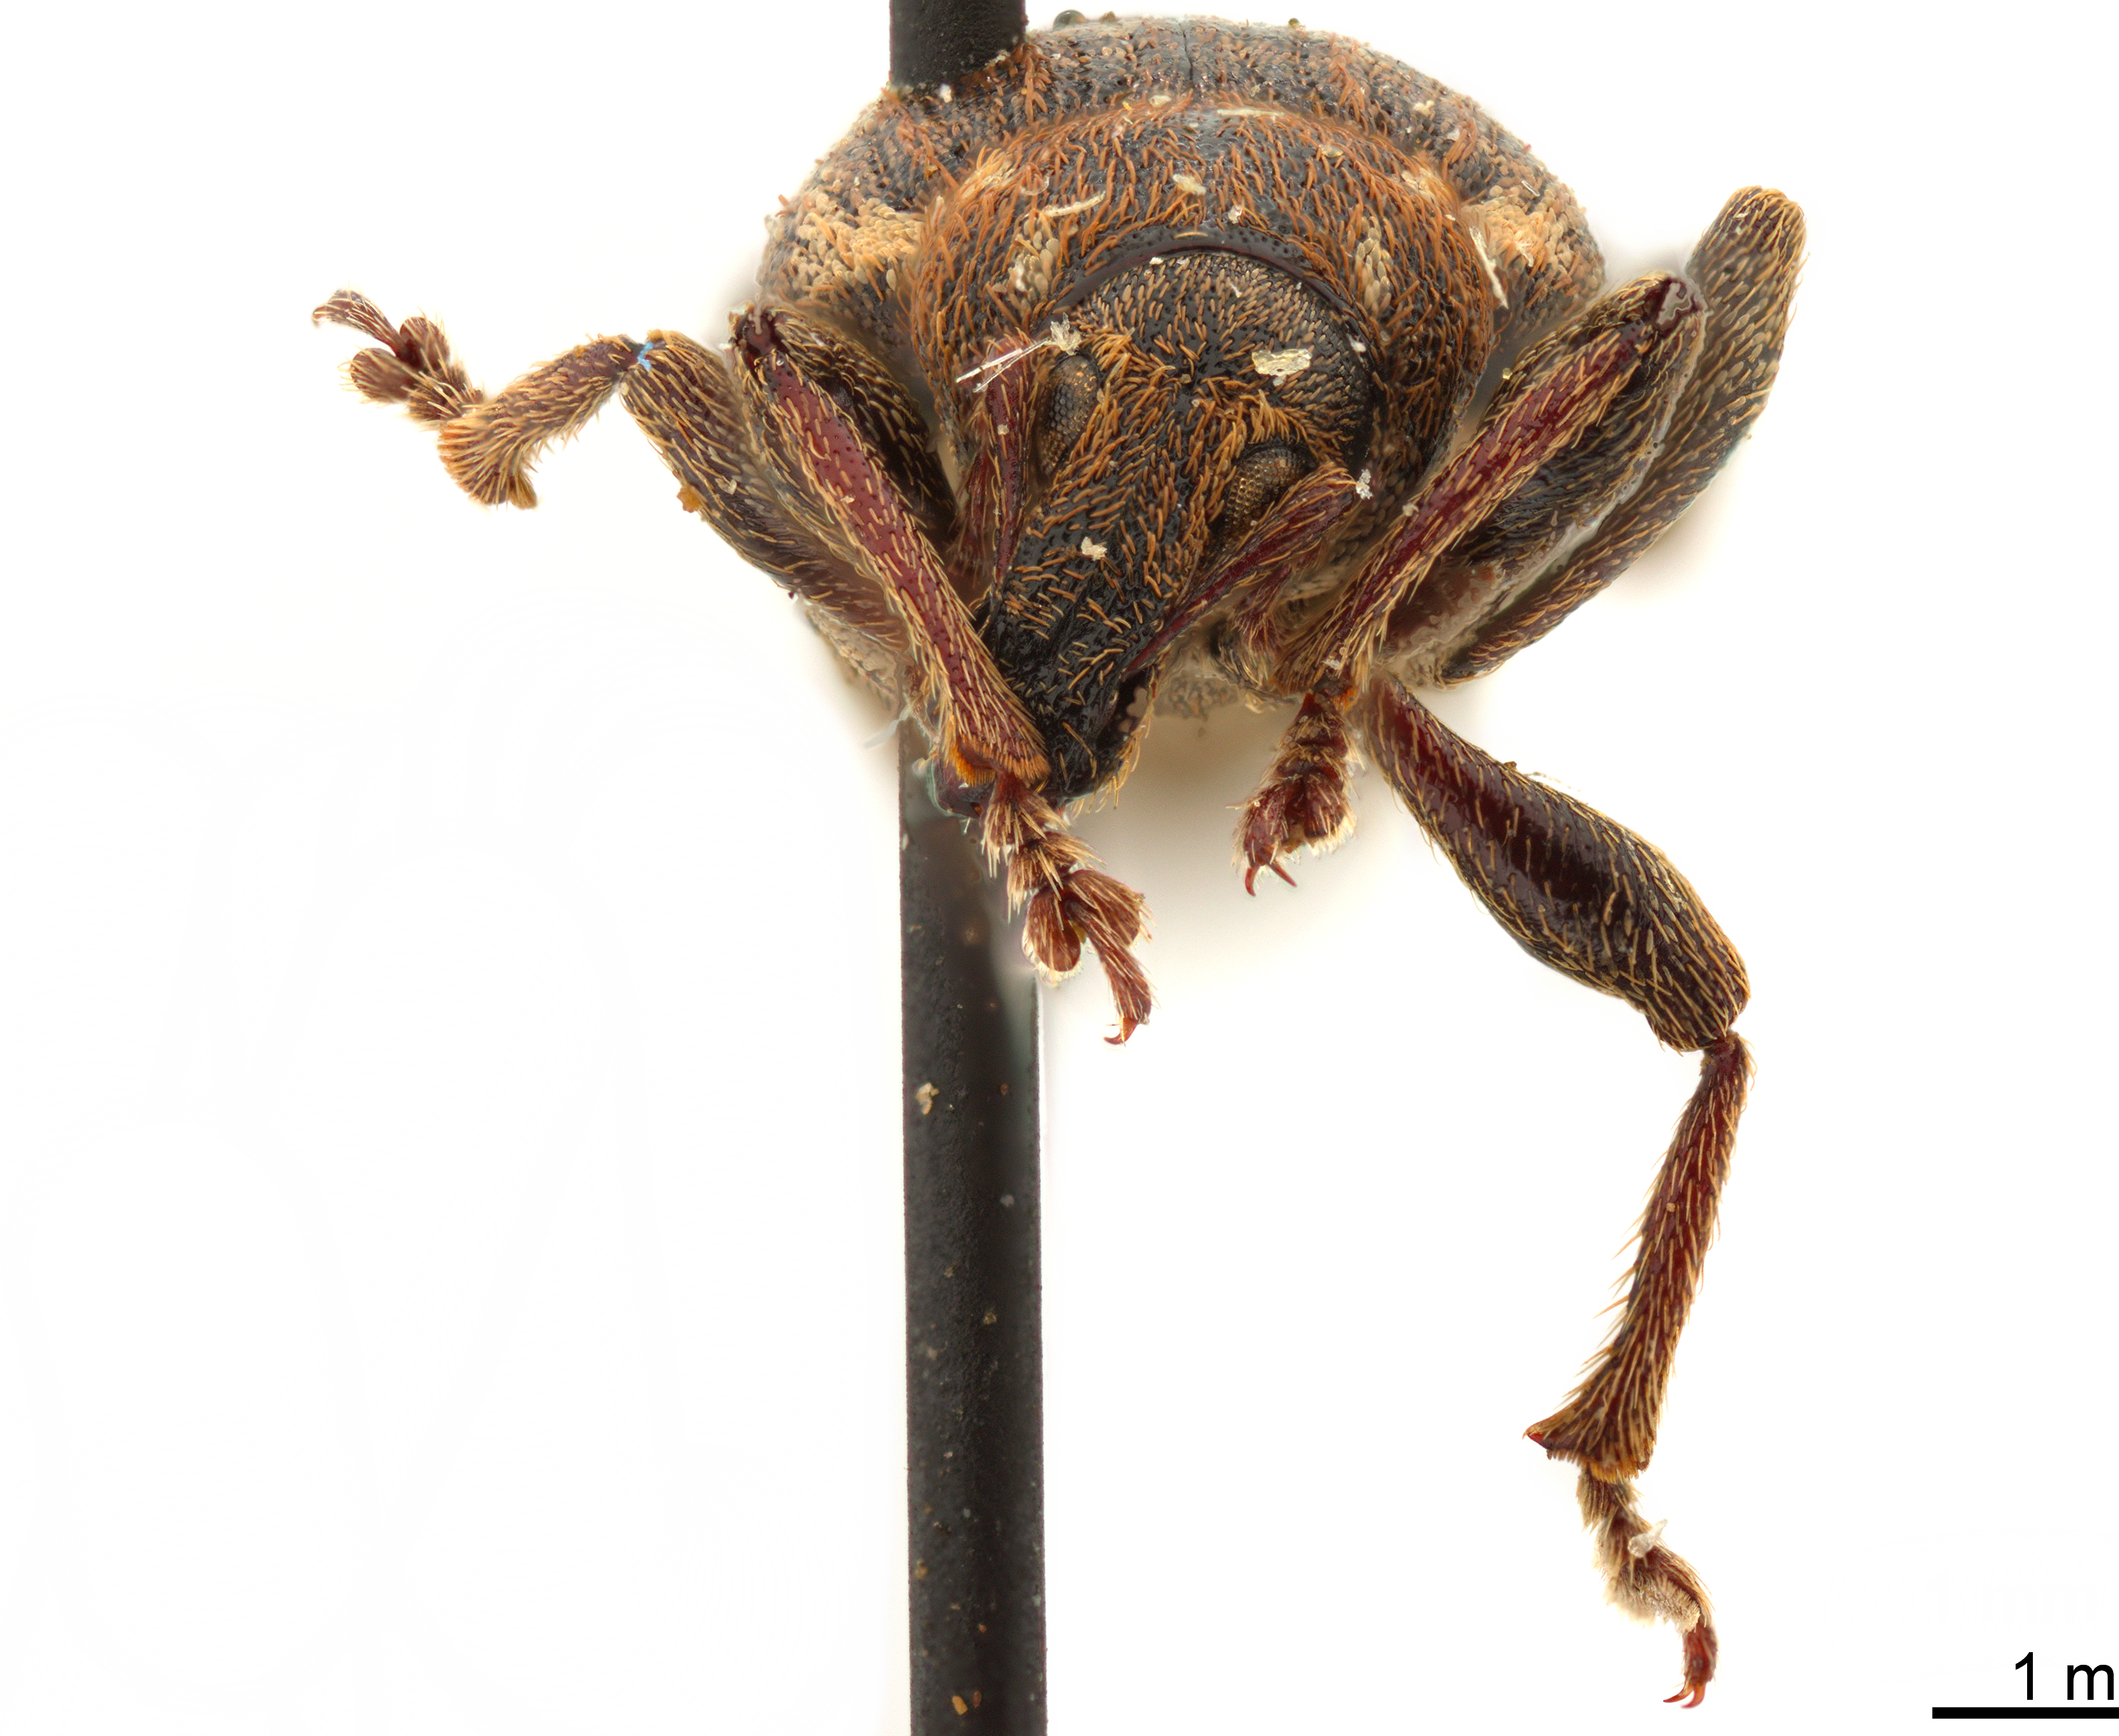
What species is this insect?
Lepidophorus inquinatus
